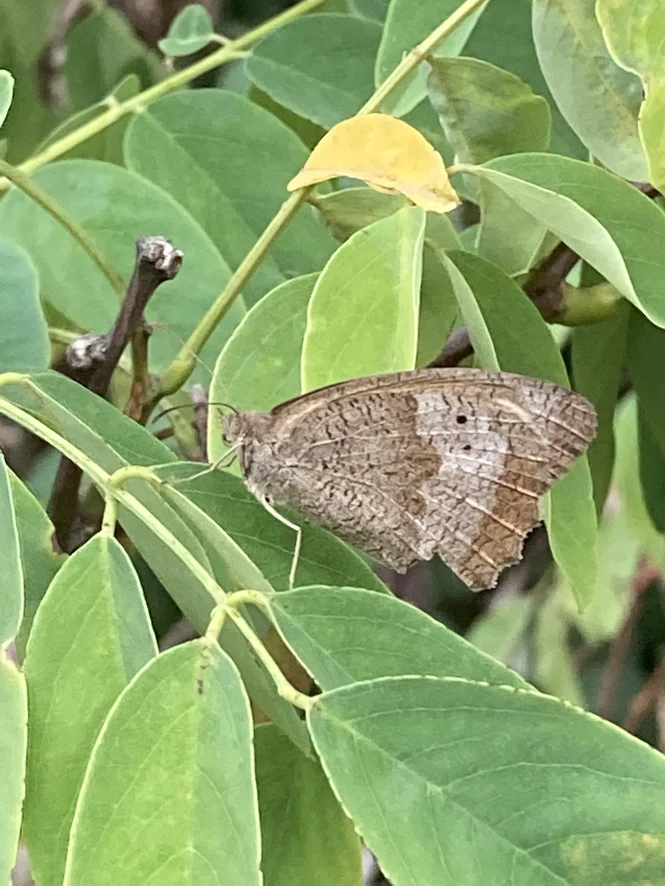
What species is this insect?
Maniola jurtina
